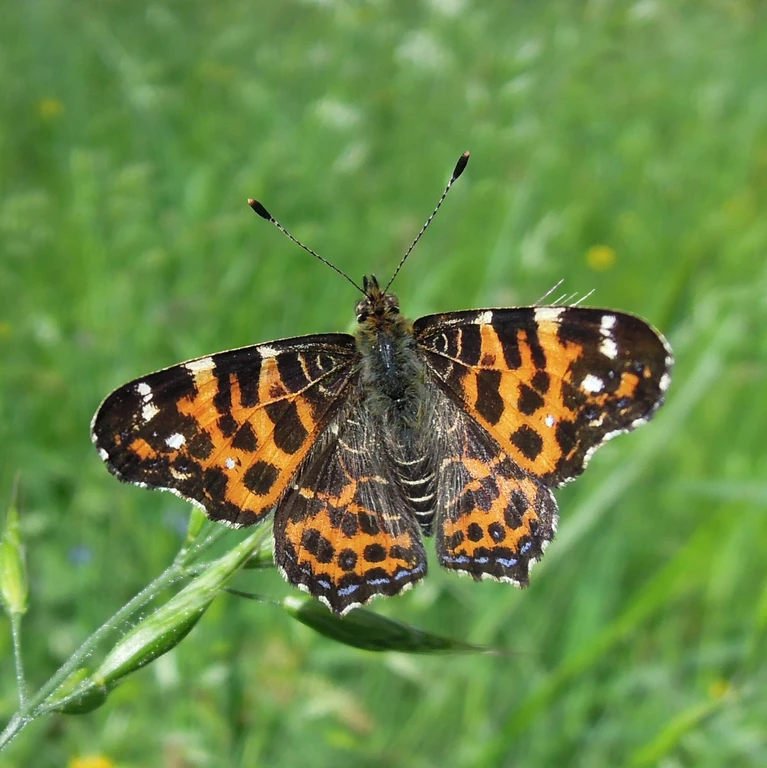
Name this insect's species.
Araschnia levana
